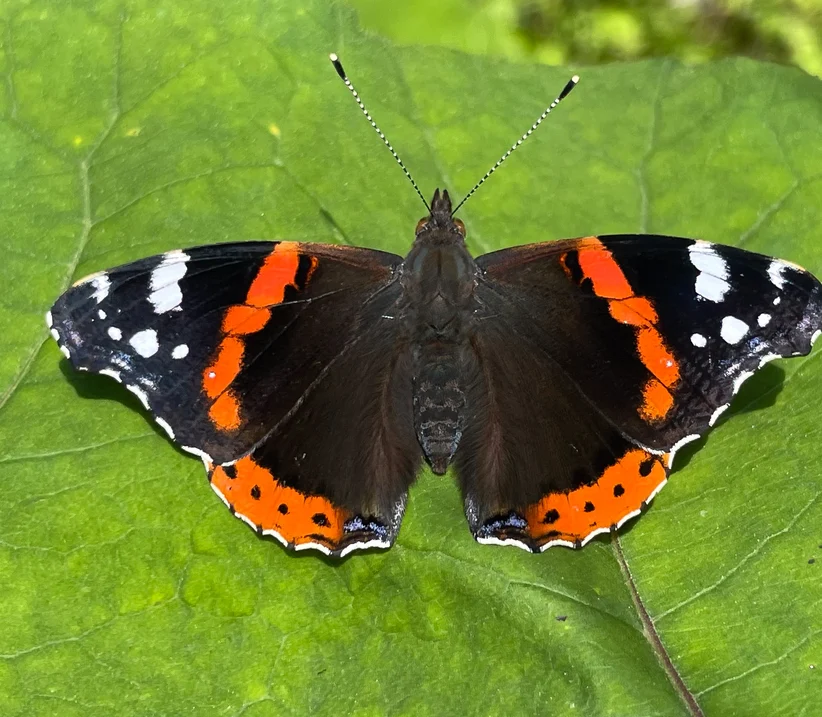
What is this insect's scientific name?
Vanessa atalanta
